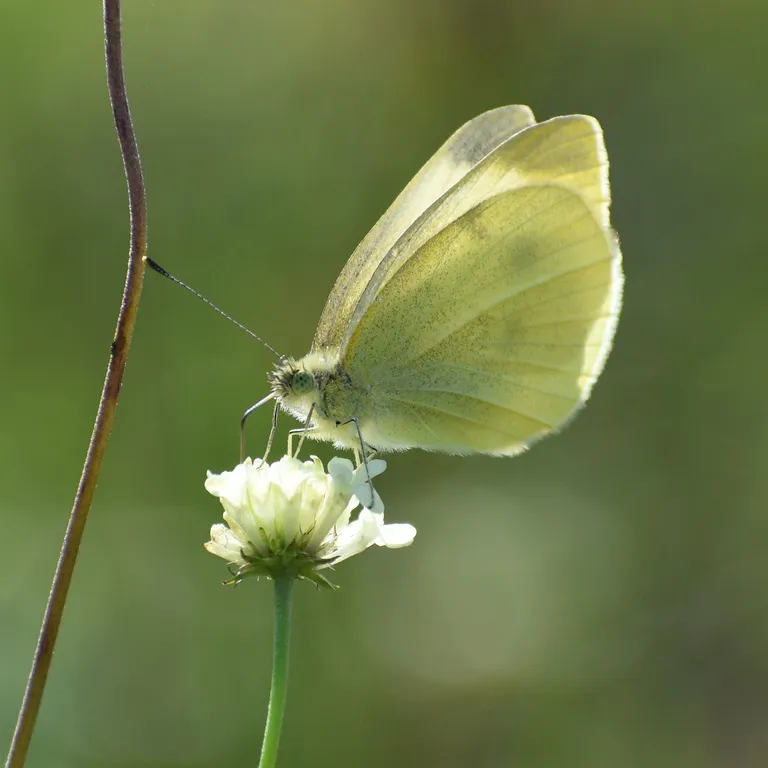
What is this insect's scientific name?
Pieris rapae
